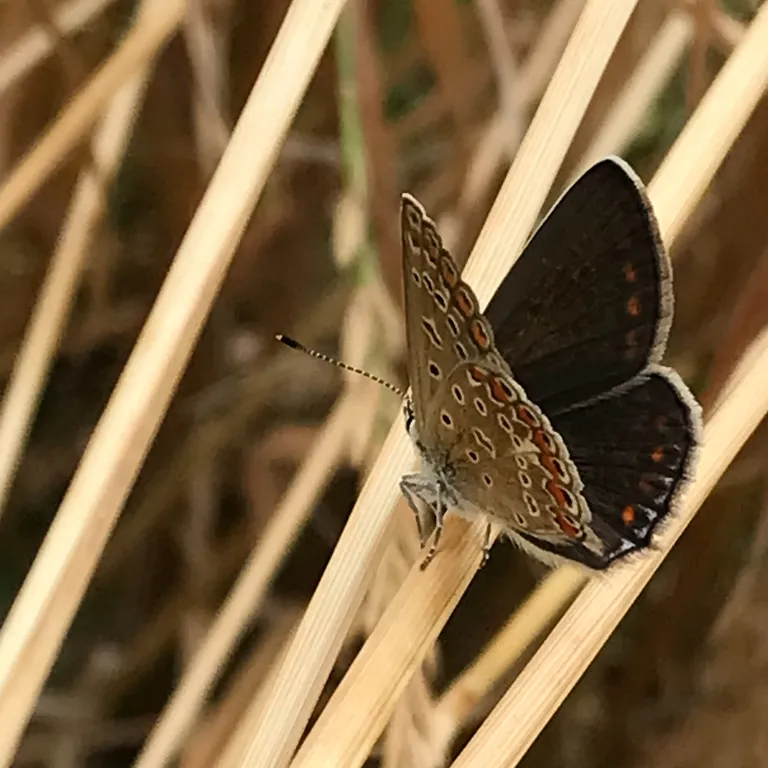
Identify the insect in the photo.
Polyommatus icarus
